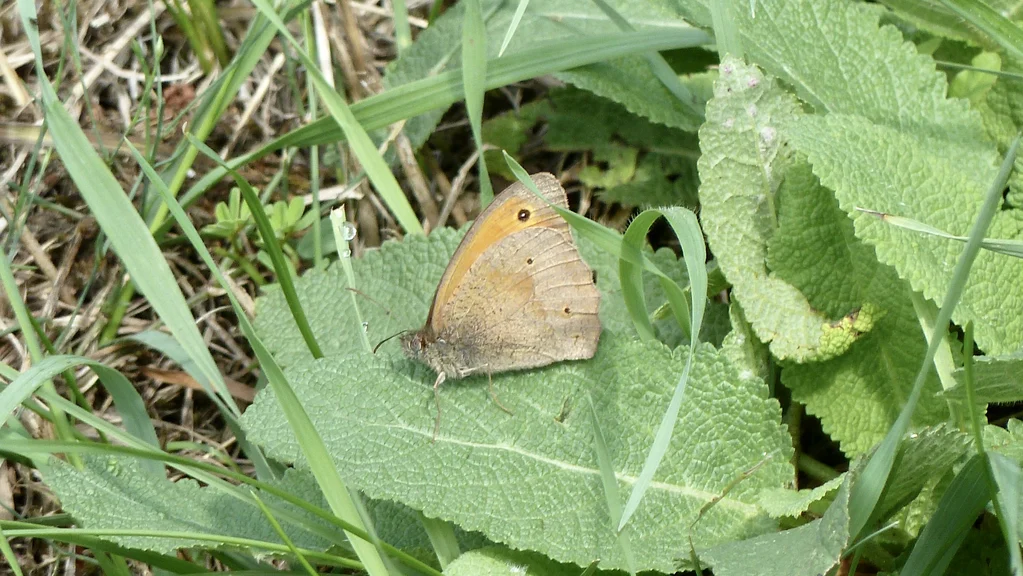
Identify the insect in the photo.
Maniola jurtina
